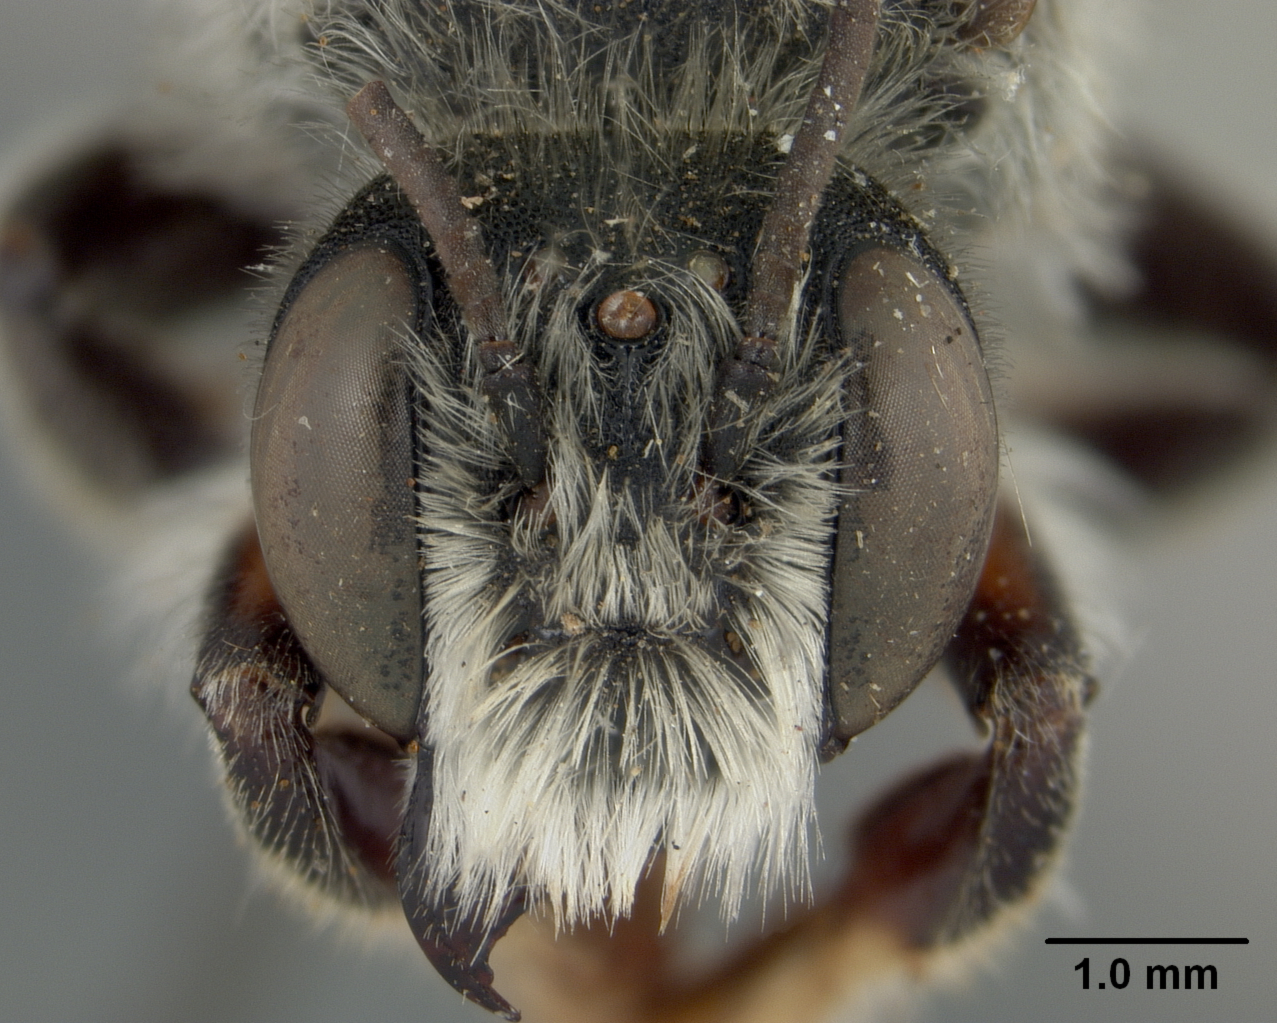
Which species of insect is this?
Megachile gravita
